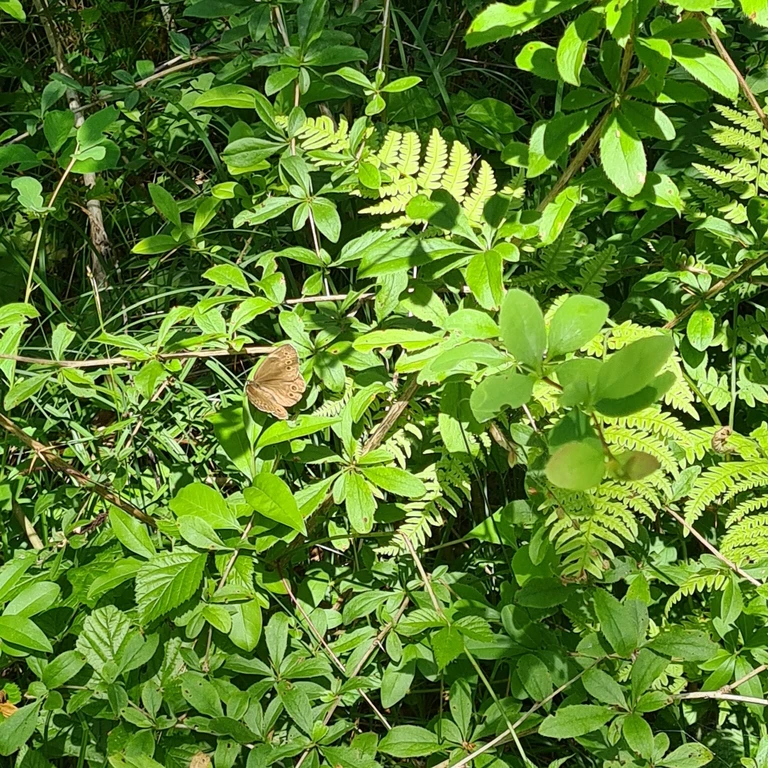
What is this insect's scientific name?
Lopinga achine (also Pararge achine)
